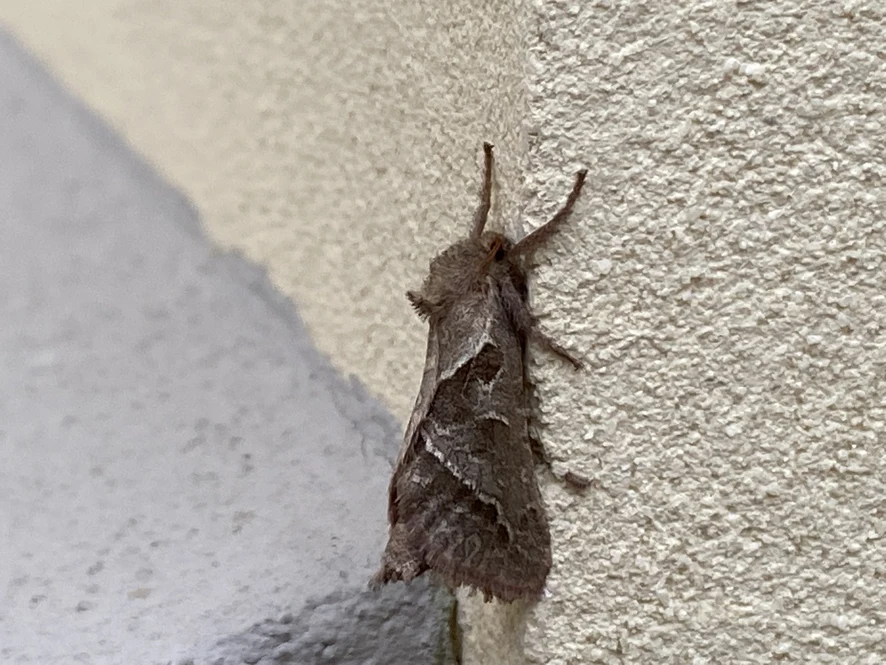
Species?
Triodia sylvina
